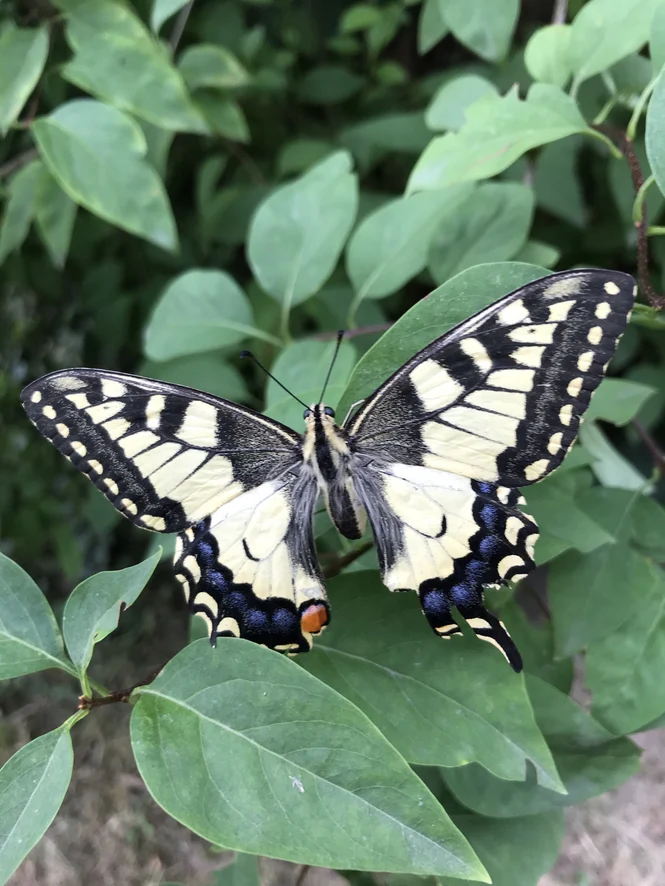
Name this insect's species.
Papilio machaon
